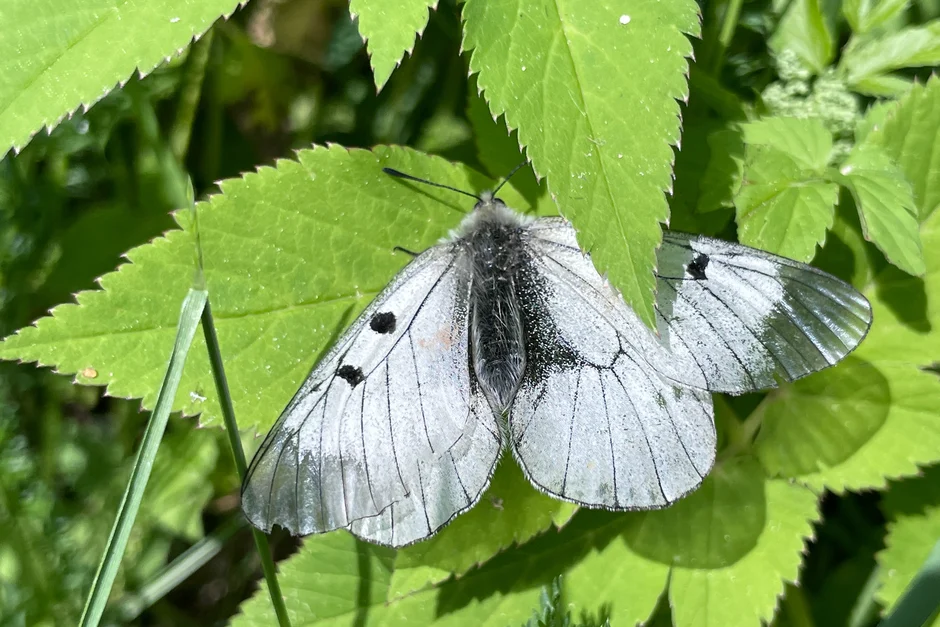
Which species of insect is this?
Parnassius mnemosyne
